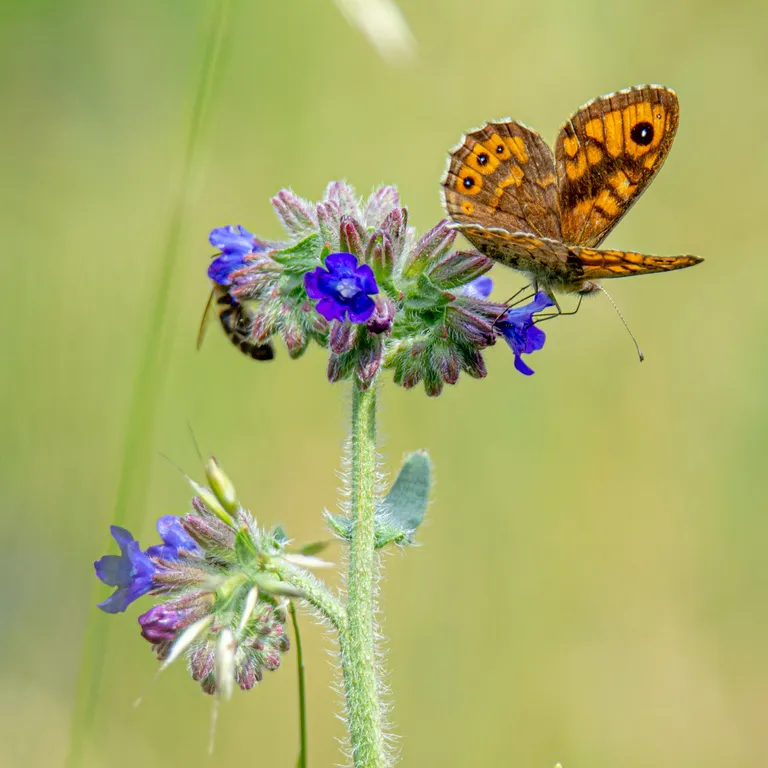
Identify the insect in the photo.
Lasiommata megera (also Pararge megera)
